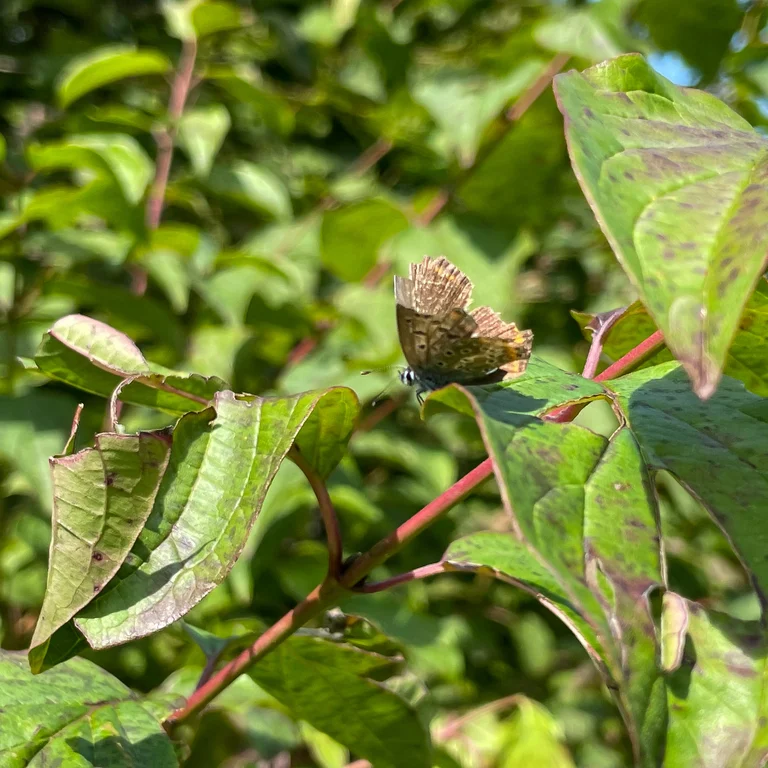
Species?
Polyommatus icarus
